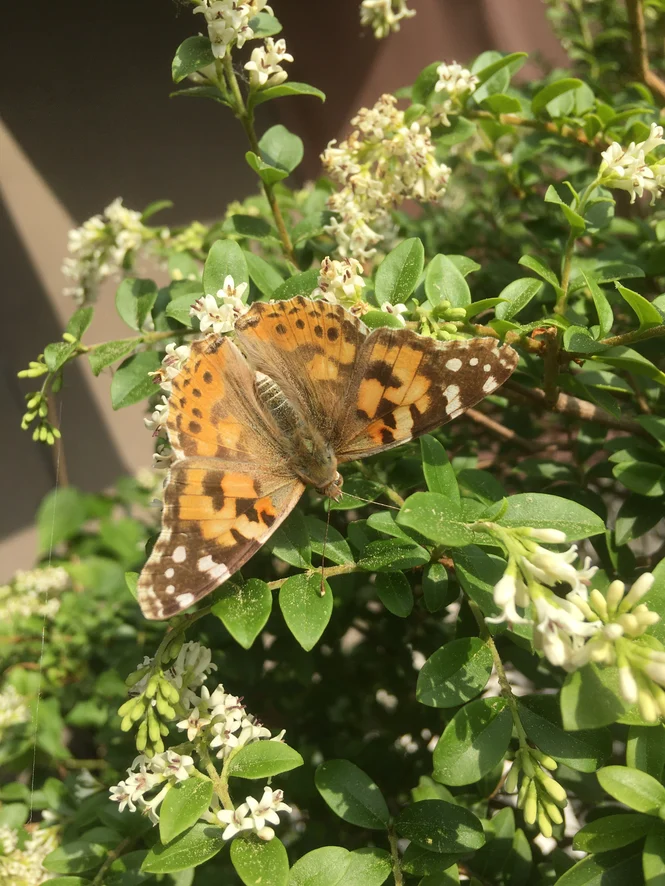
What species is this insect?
Vanessa cardui
